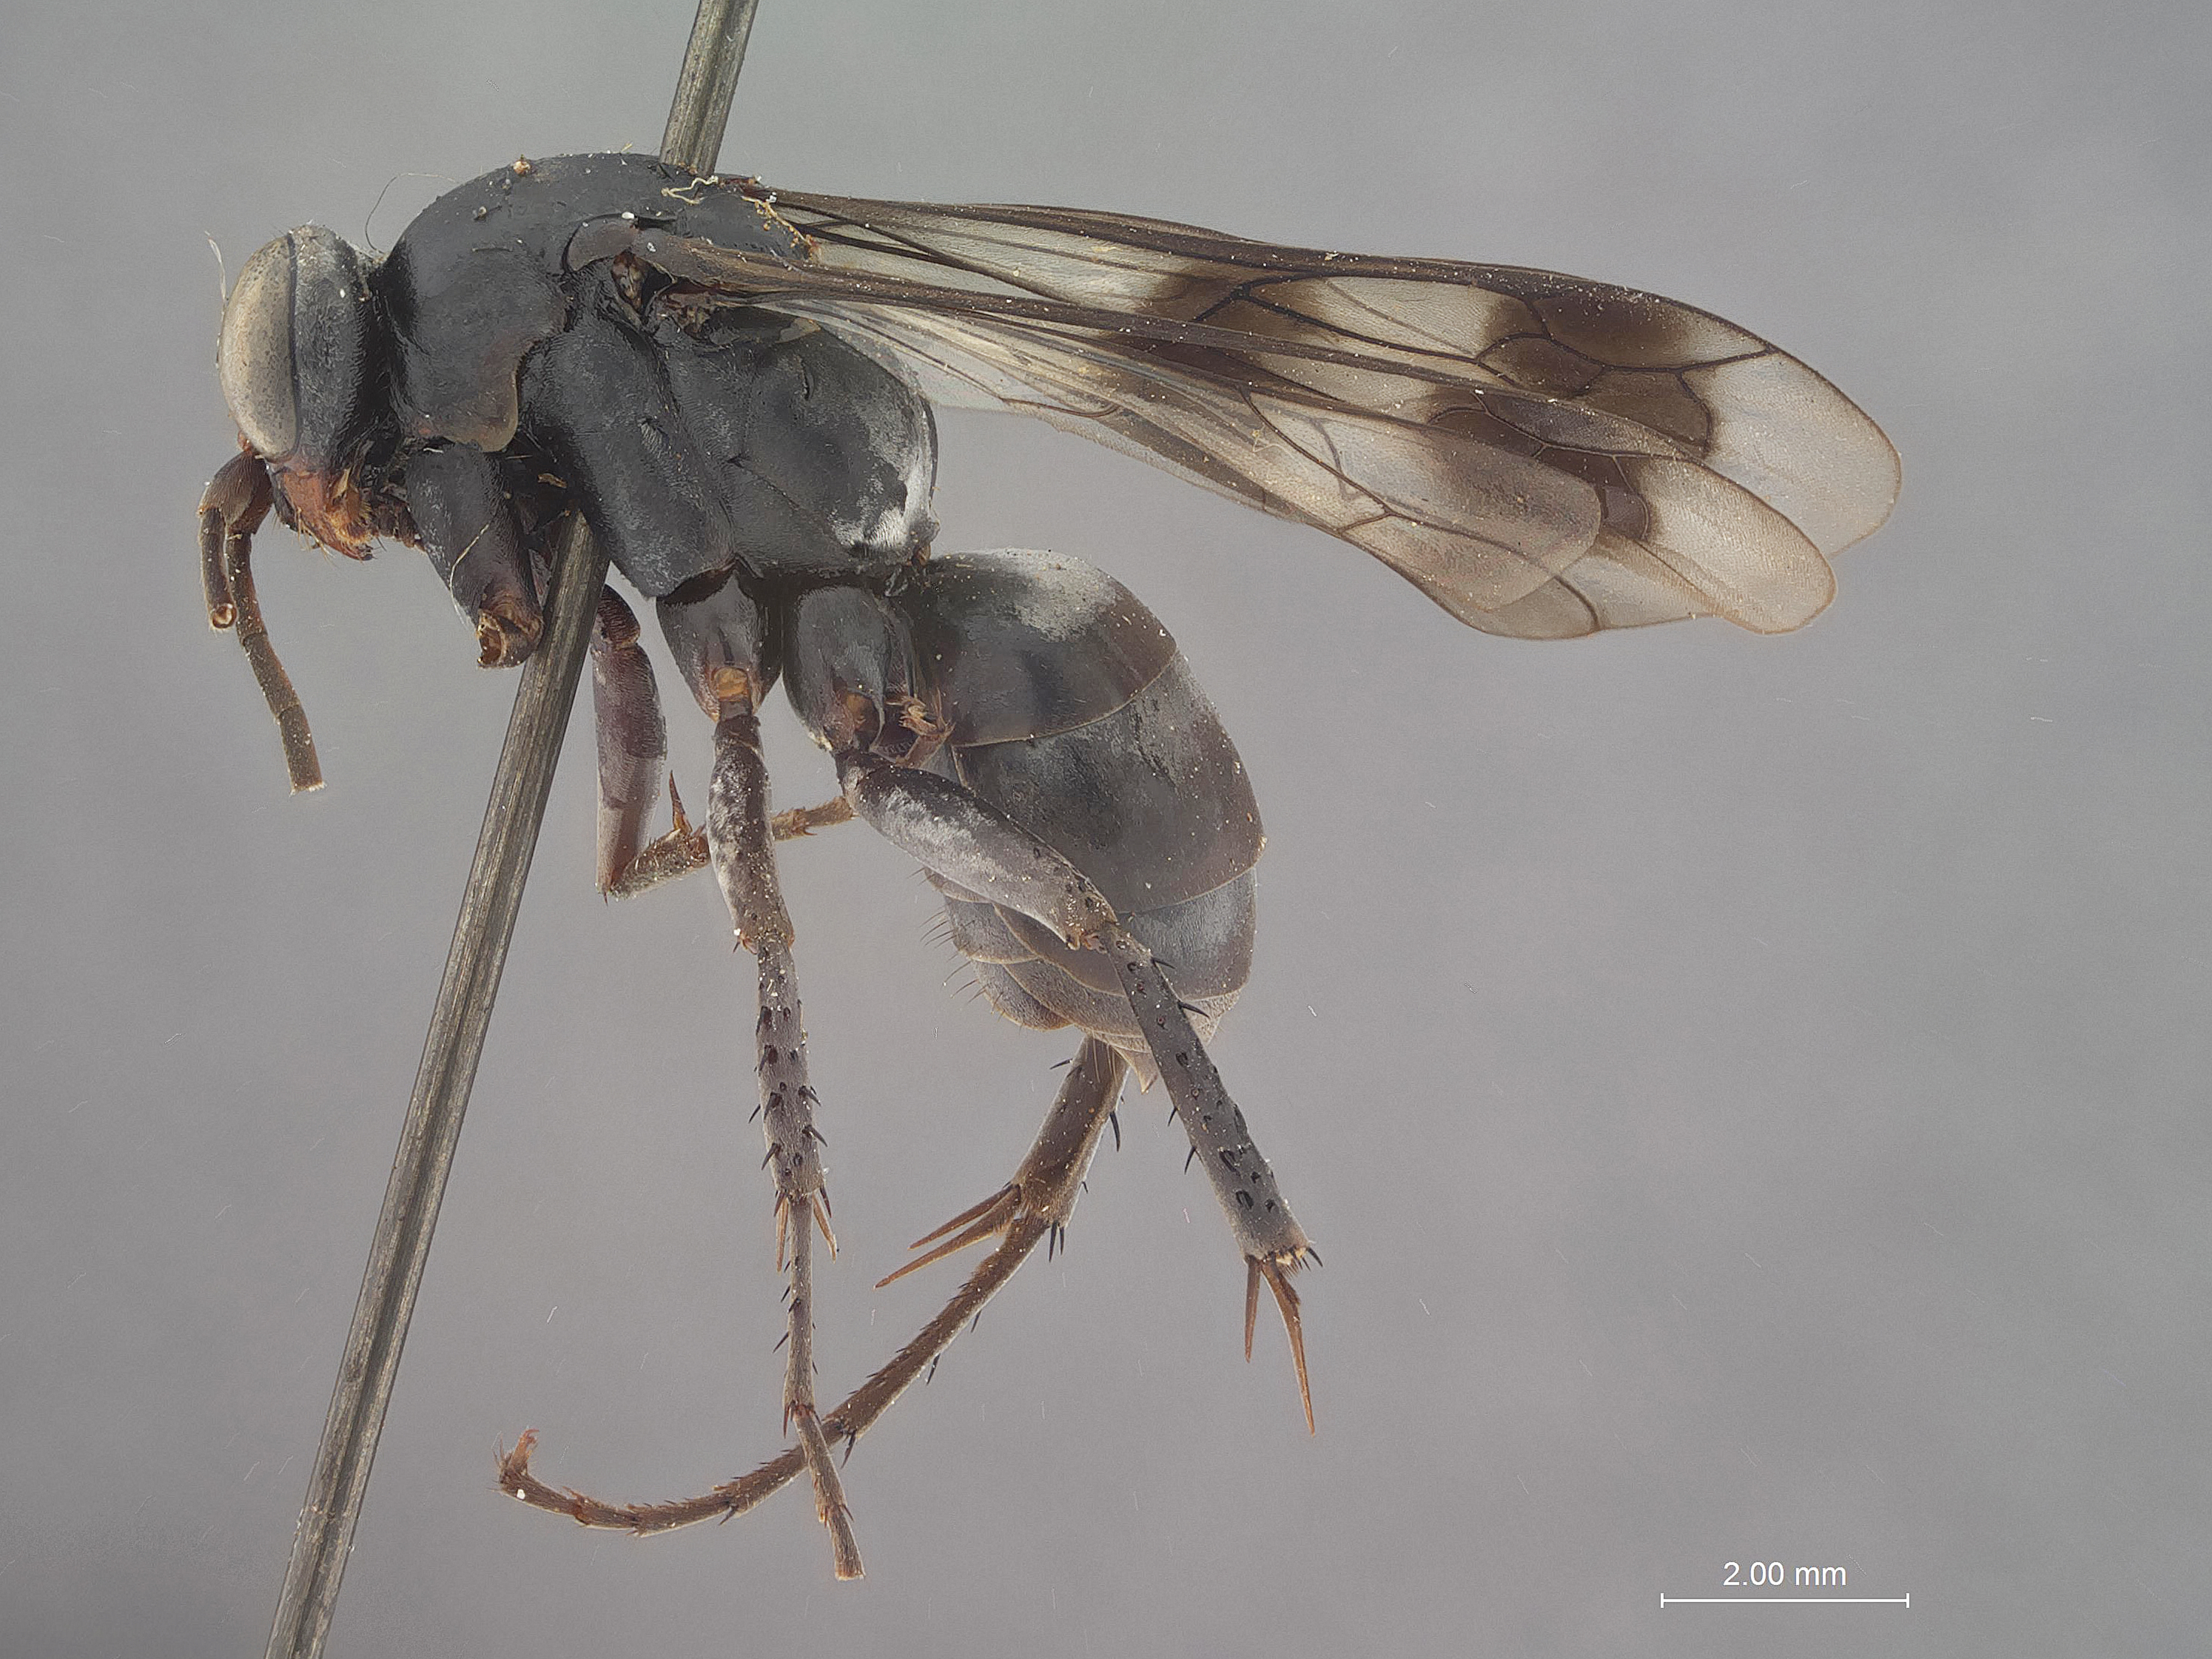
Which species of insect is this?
Cliochares convexus
